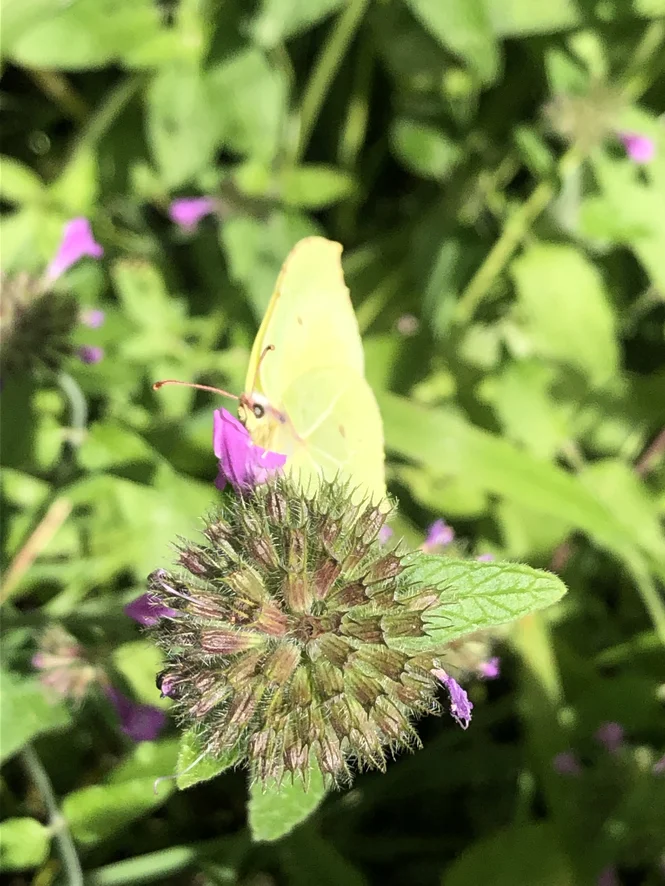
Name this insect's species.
Gonepteryx rhamni
